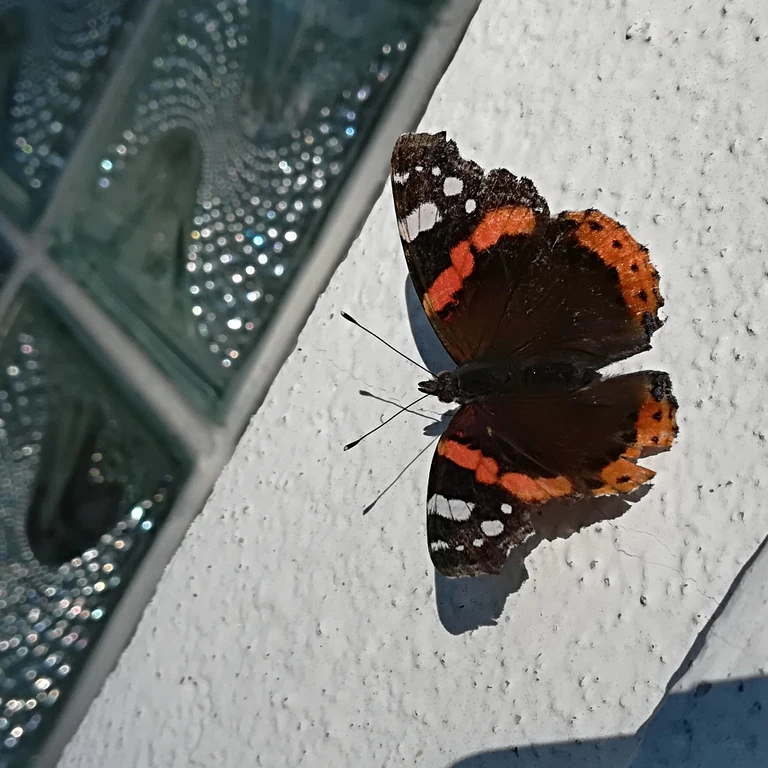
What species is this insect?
Vanessa atalanta
